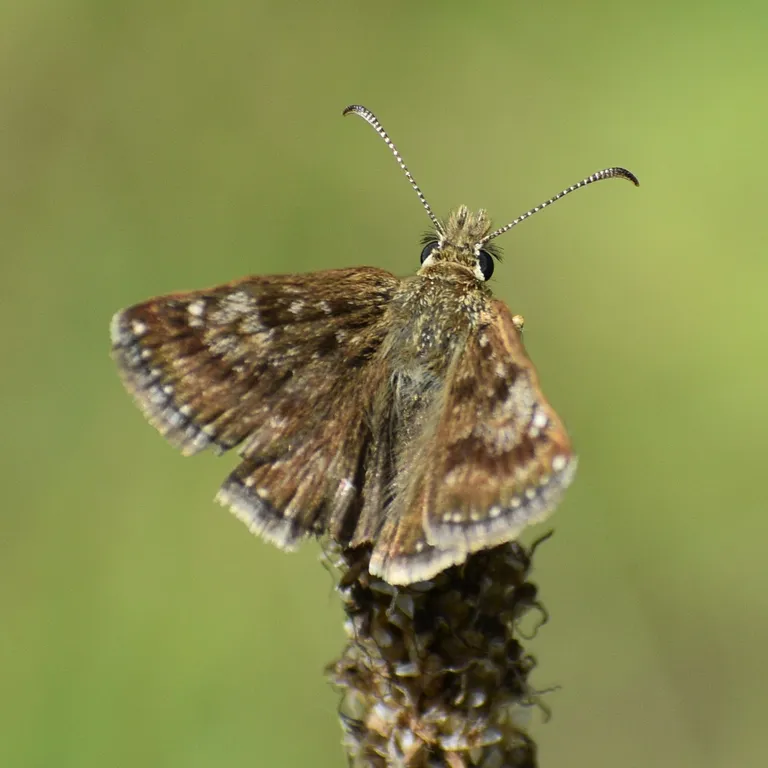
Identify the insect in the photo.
Erynnis tages
